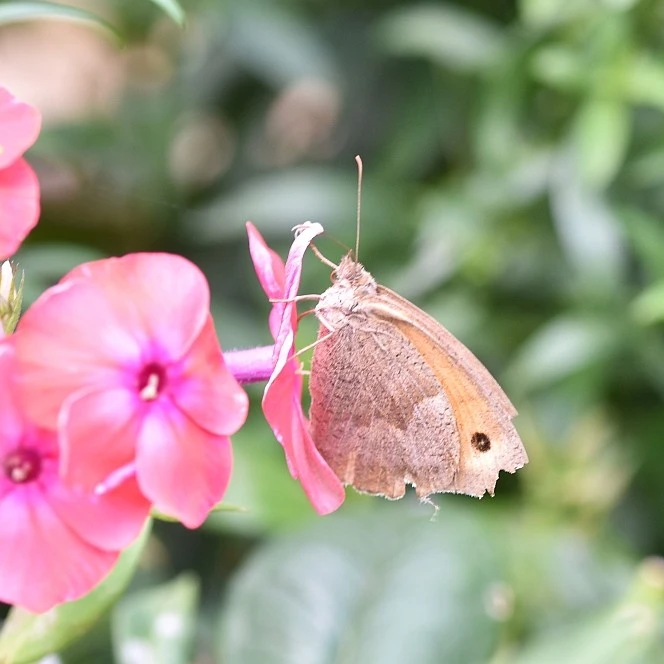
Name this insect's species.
Maniola jurtina
